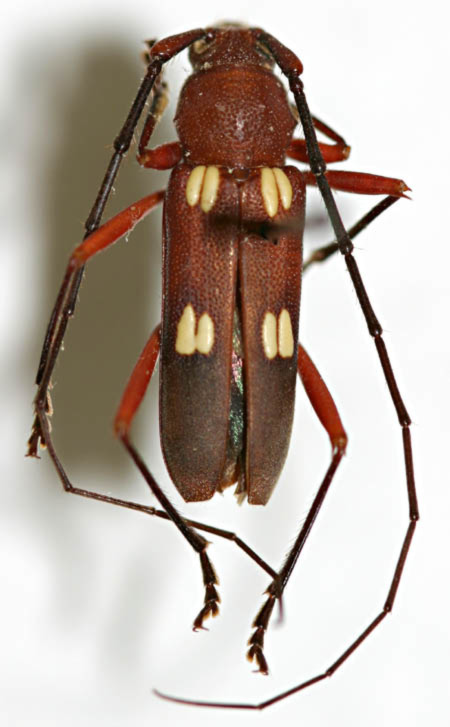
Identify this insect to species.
Heterops cubaecola
